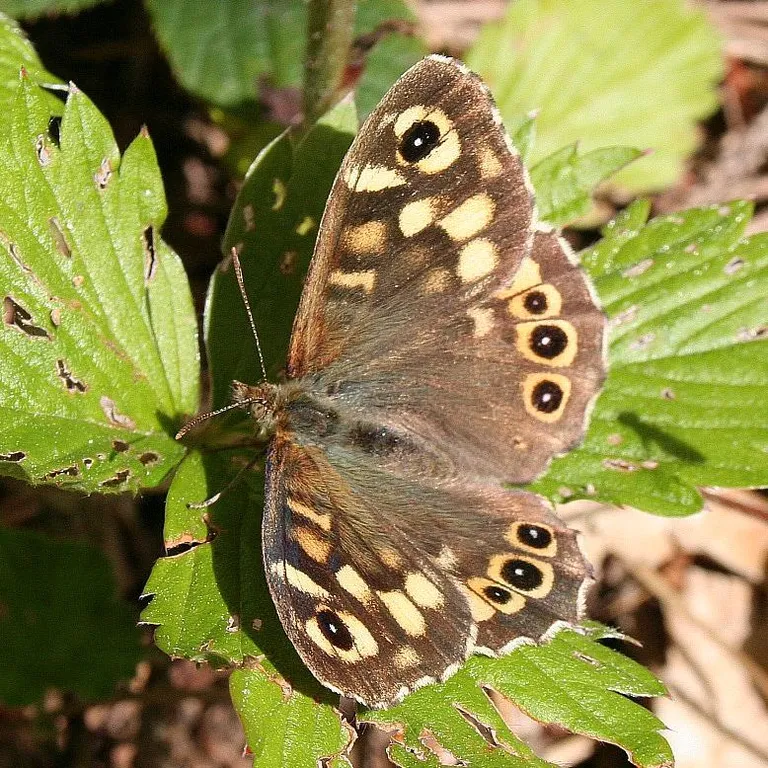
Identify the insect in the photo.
Pararge aegeria
